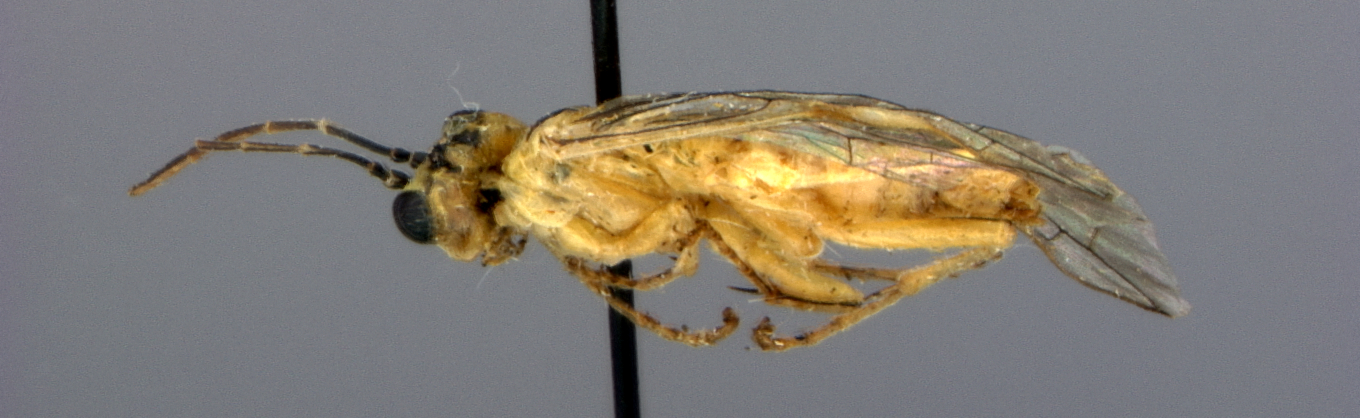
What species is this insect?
Tenthredo nephritica
